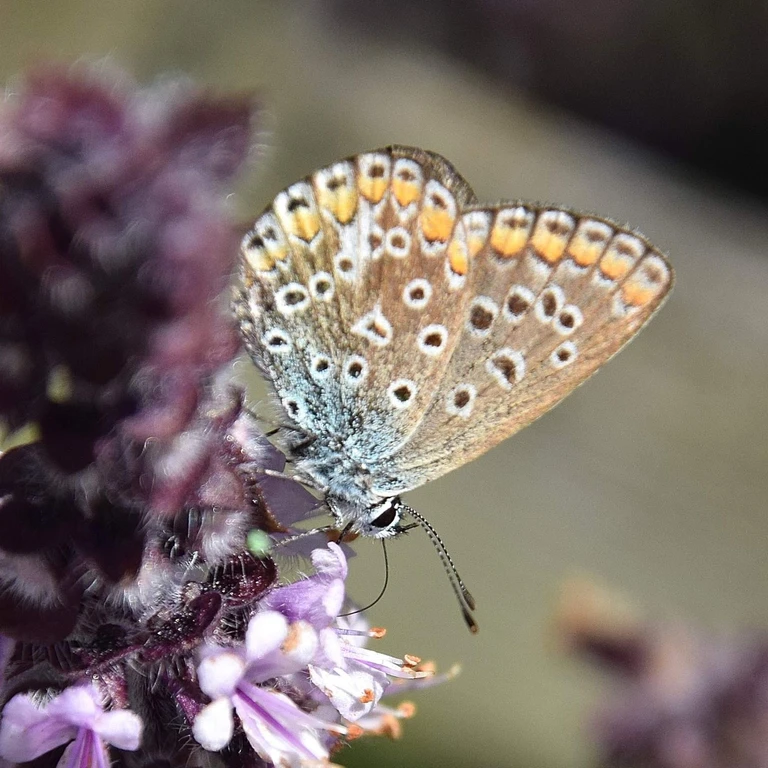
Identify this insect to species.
Polyommatus icarus
